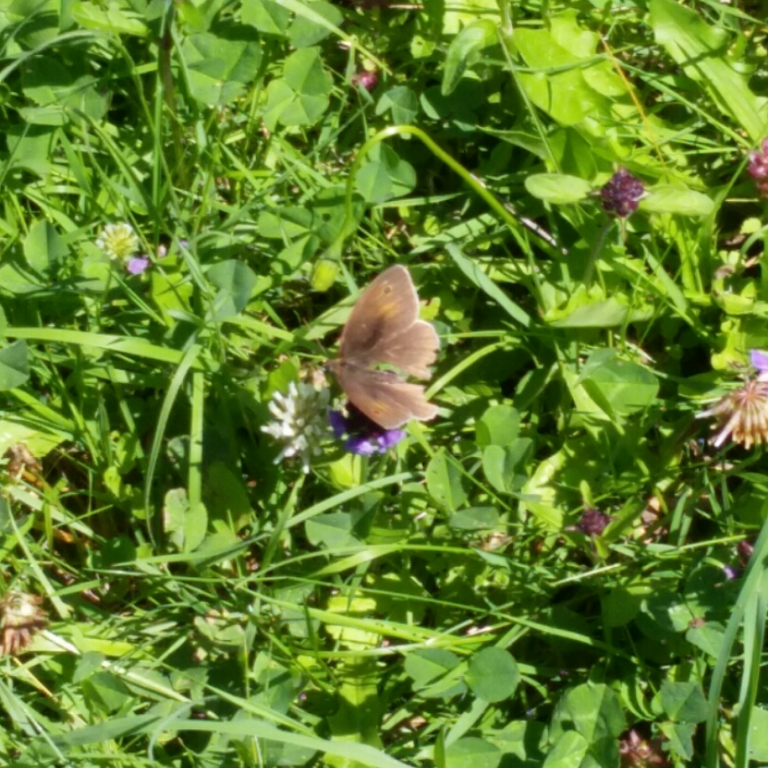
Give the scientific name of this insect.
Maniola jurtina
